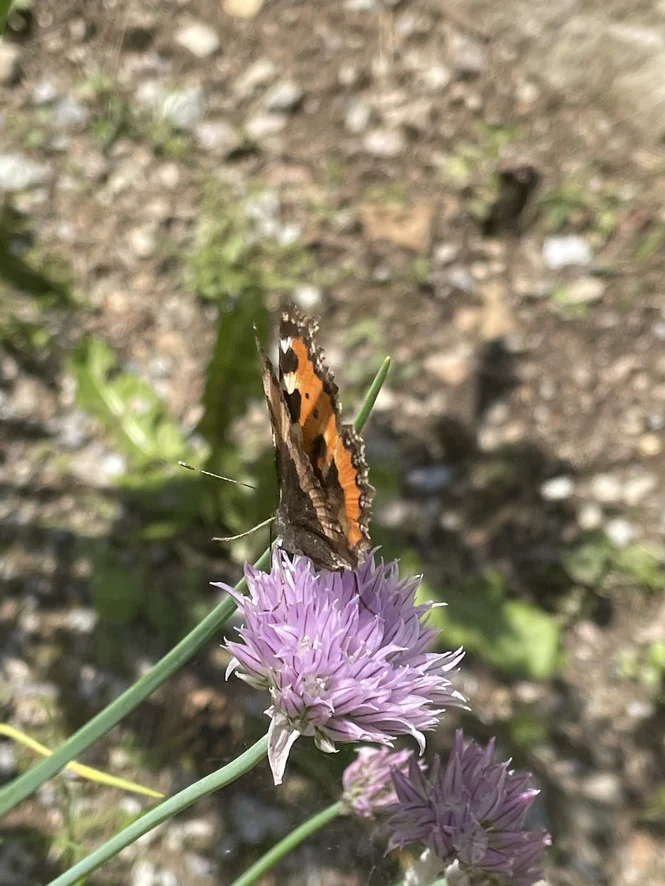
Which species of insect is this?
Aglais urticae
